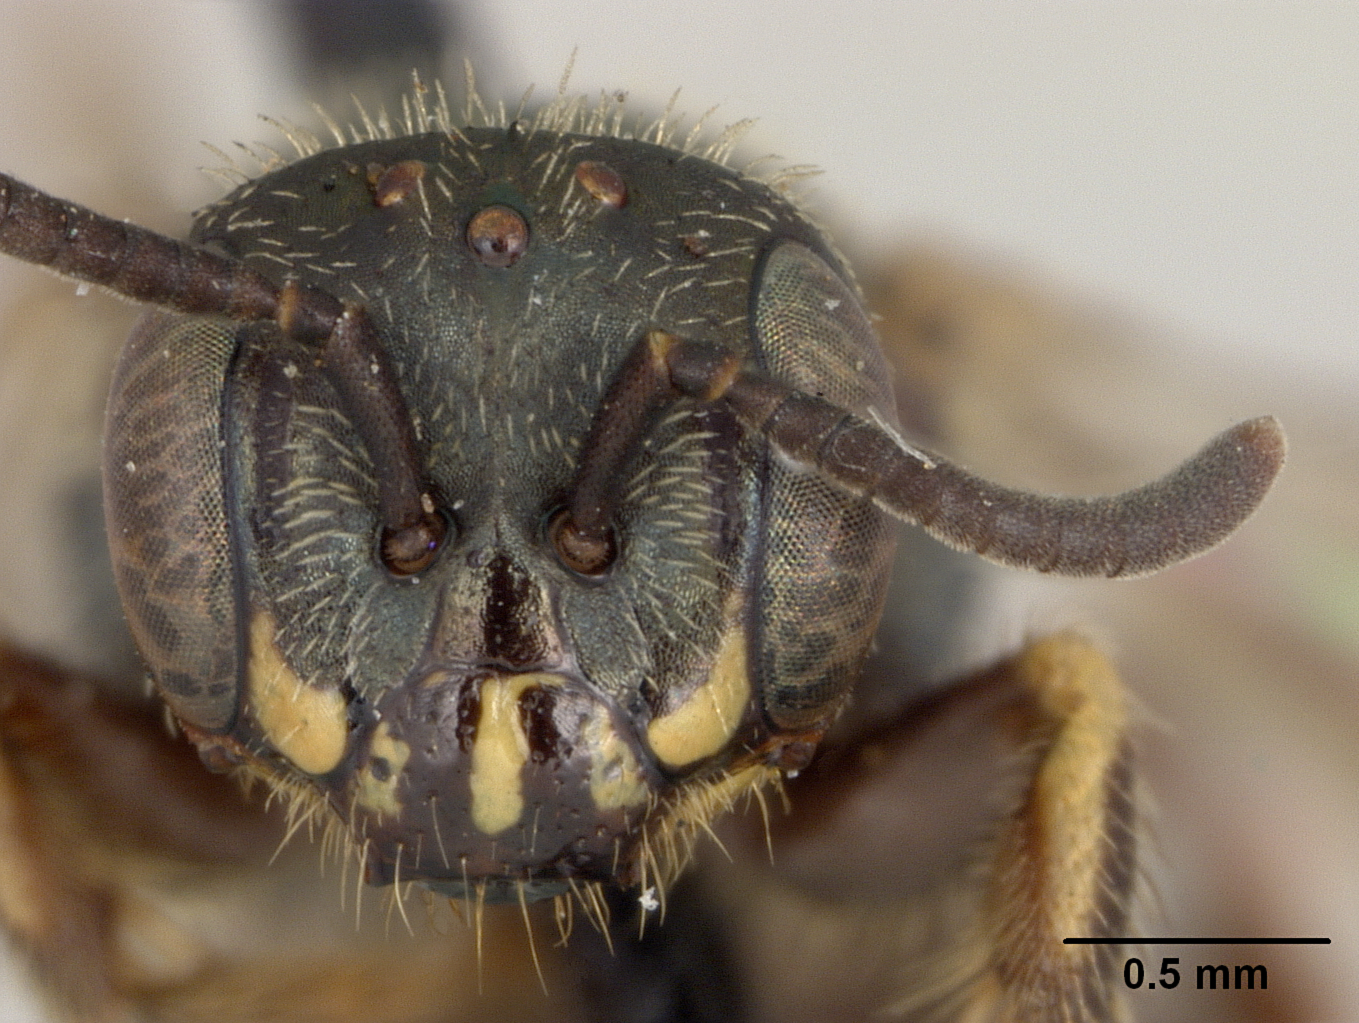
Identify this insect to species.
Perdita jonesi
